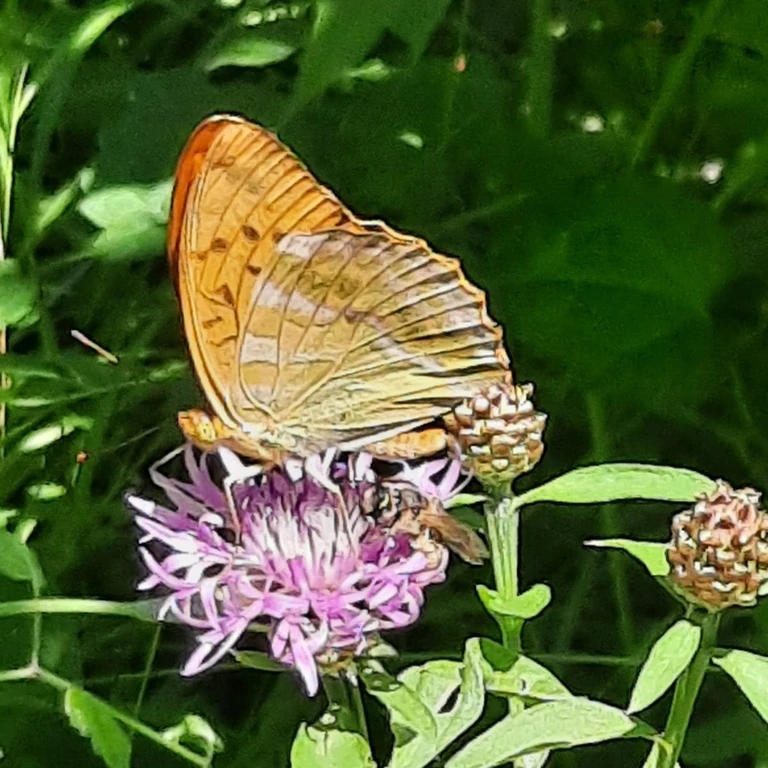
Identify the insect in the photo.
Argynnis paphia
